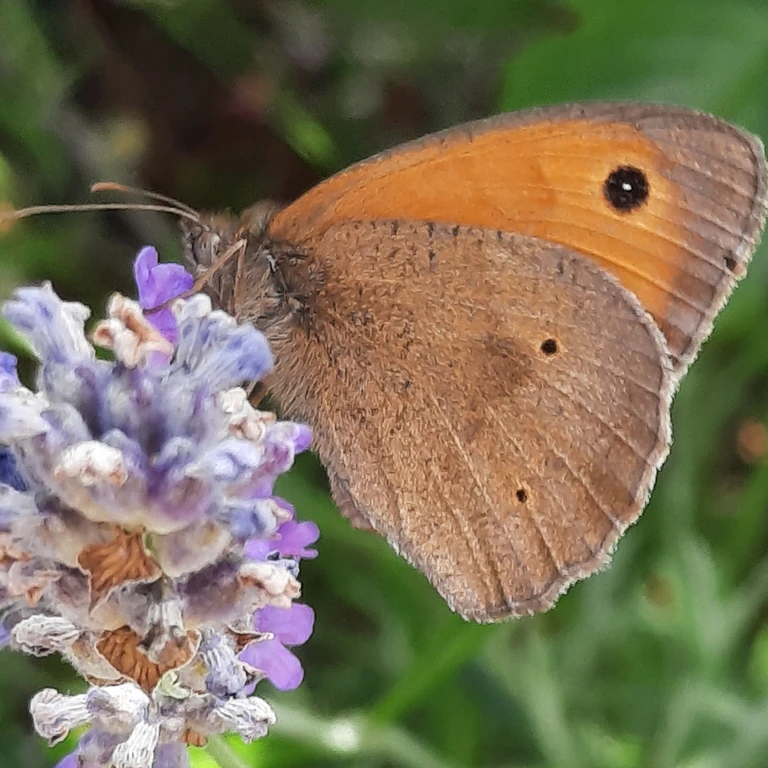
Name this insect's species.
Maniola jurtina
